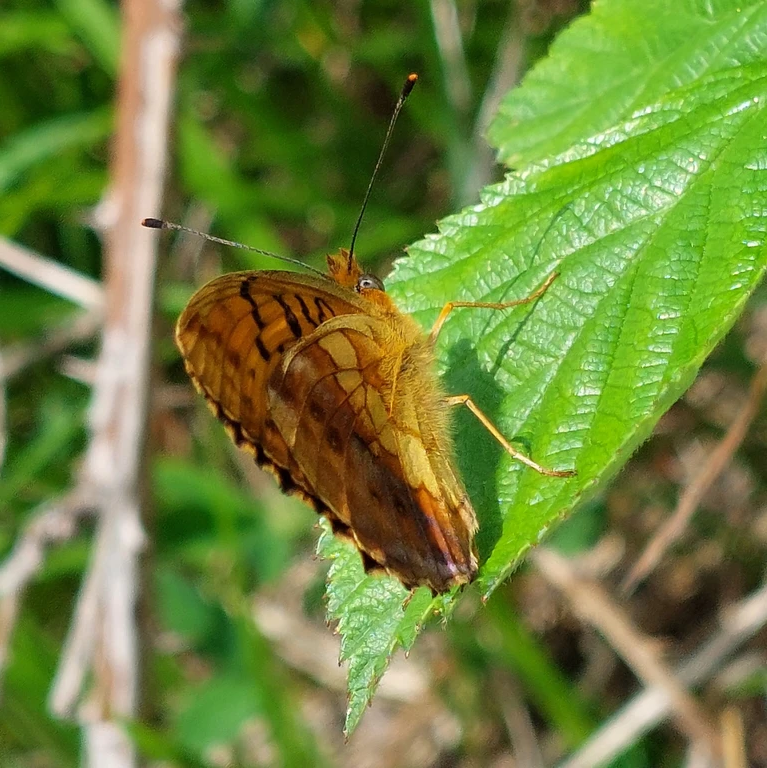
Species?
Brenthis daphne
